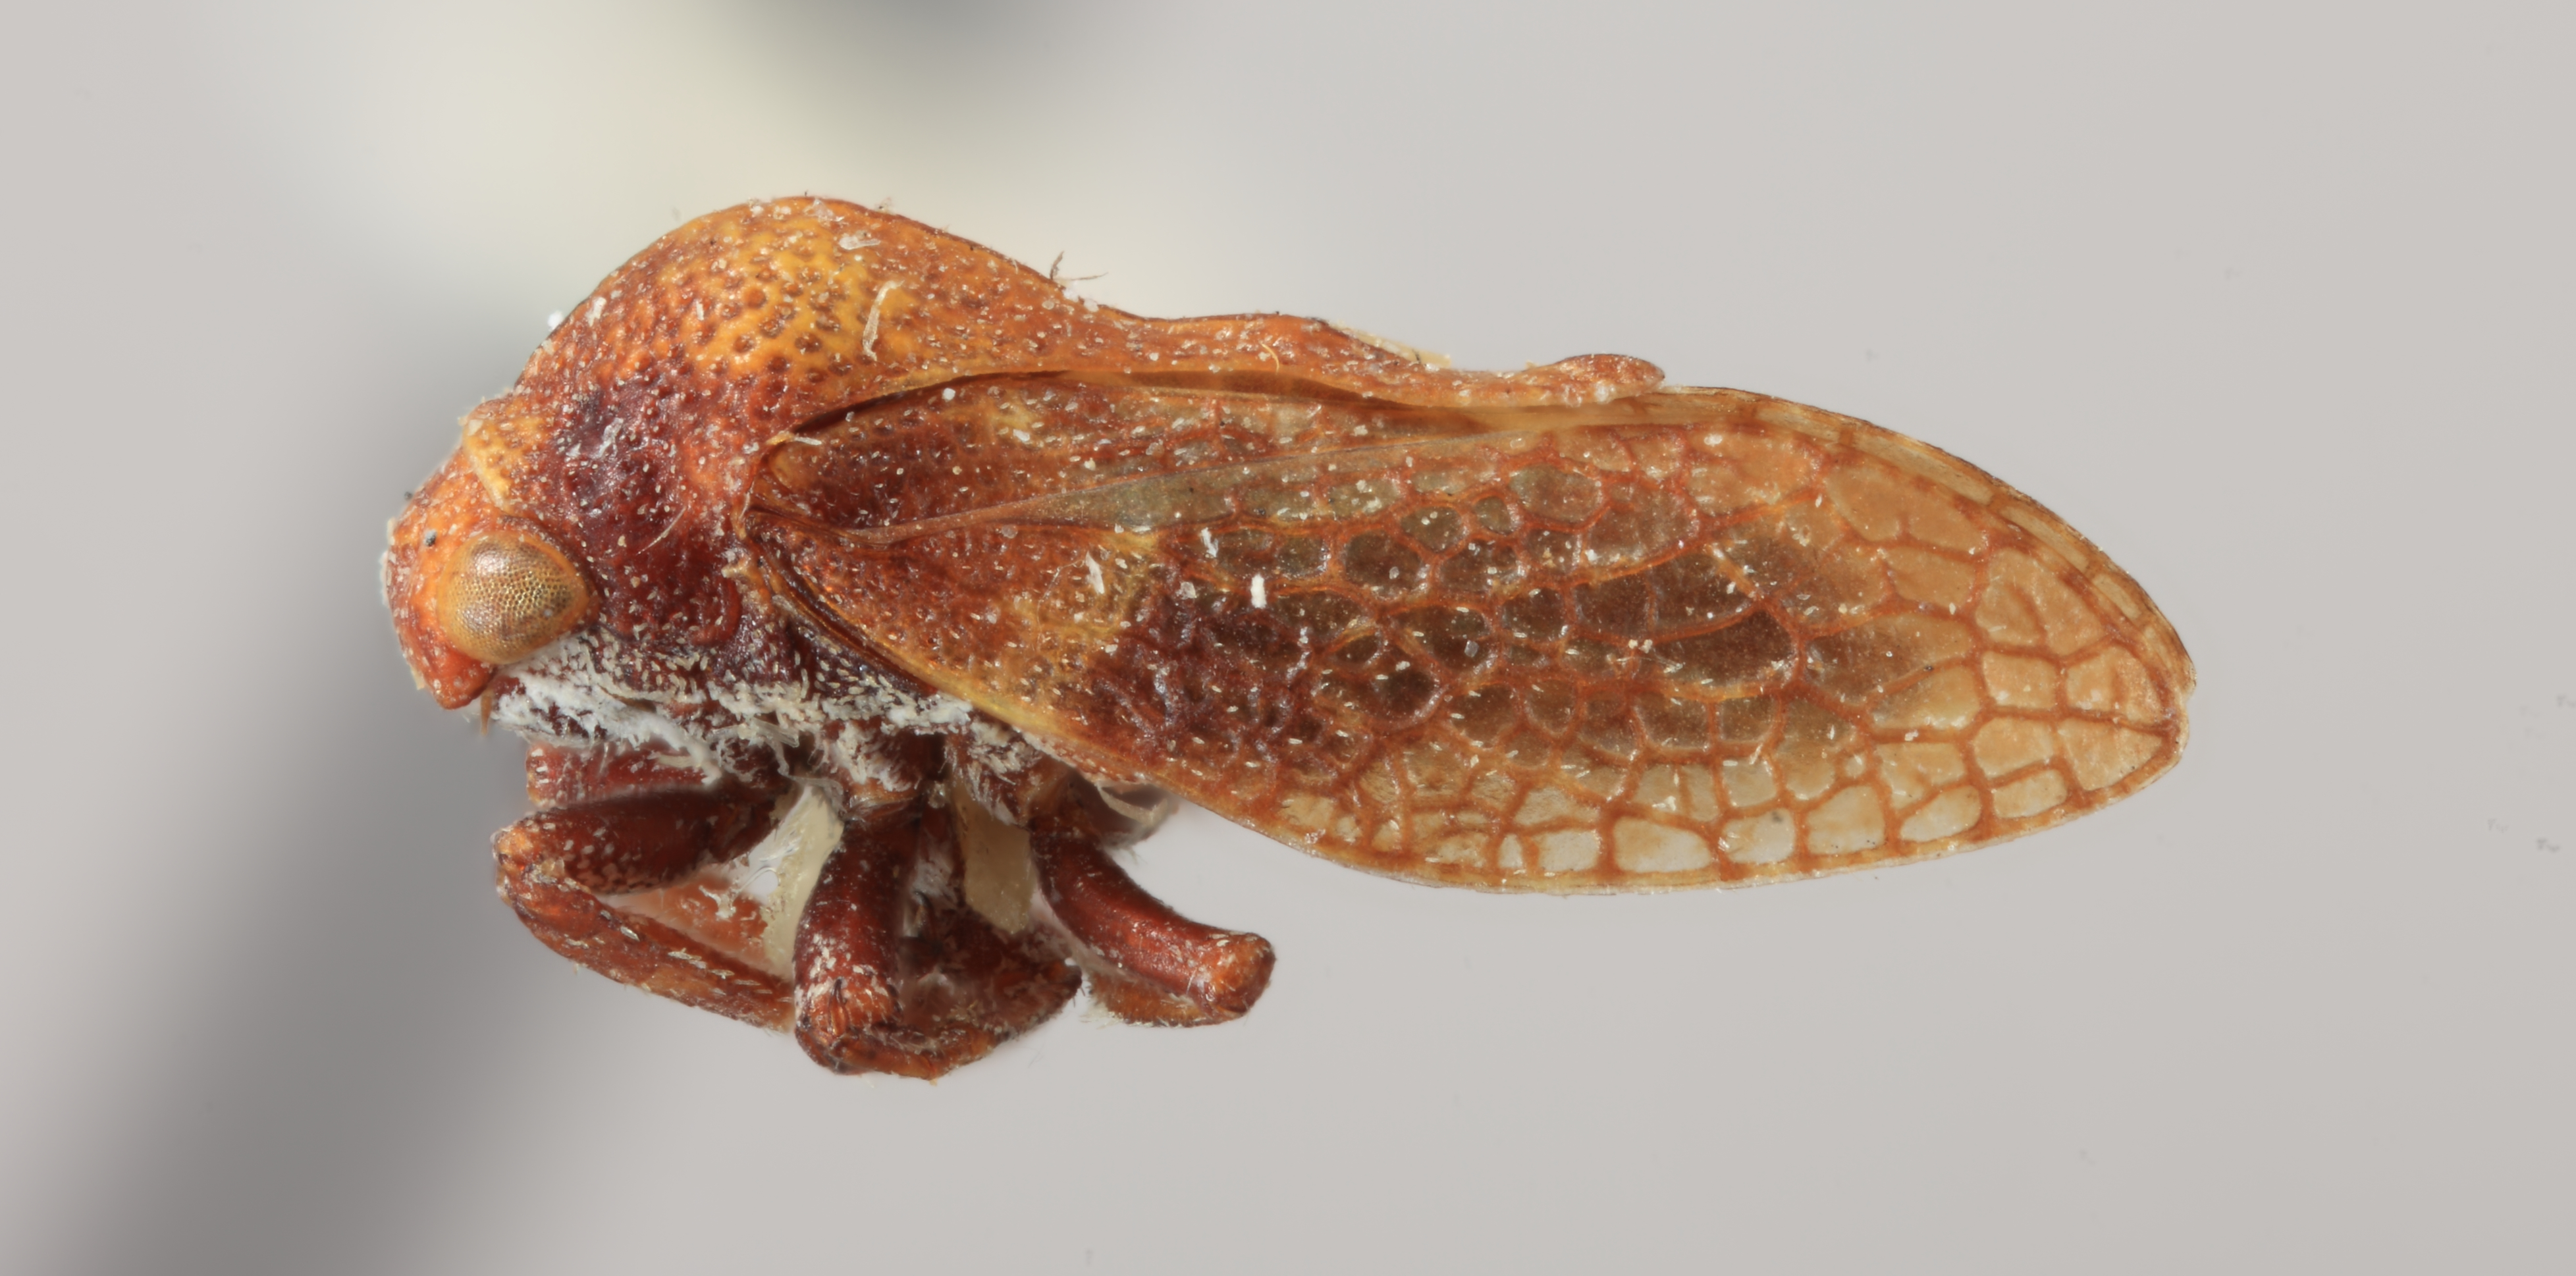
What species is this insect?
Centrodontus atlas
